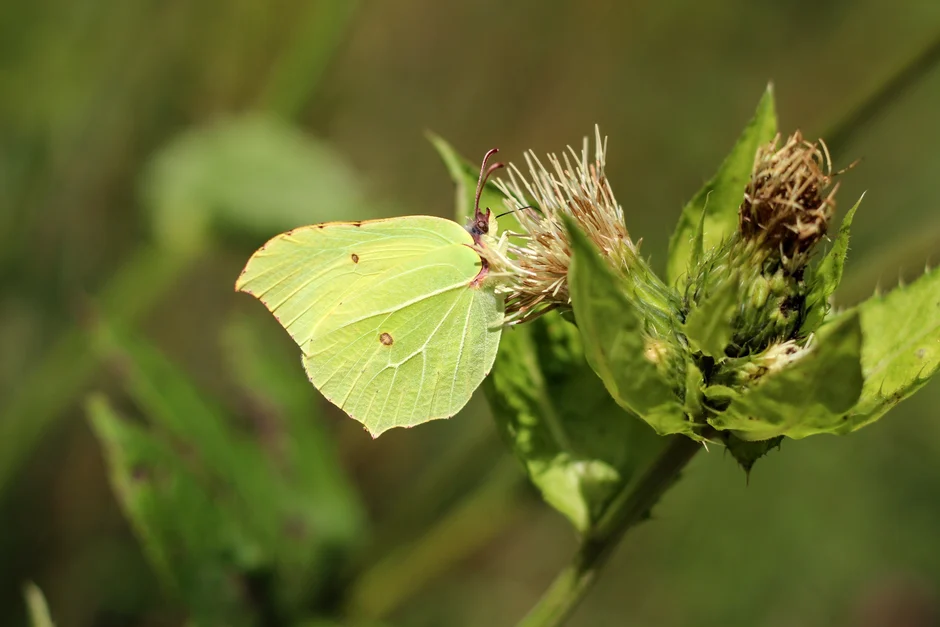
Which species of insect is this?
Gonepteryx rhamni
